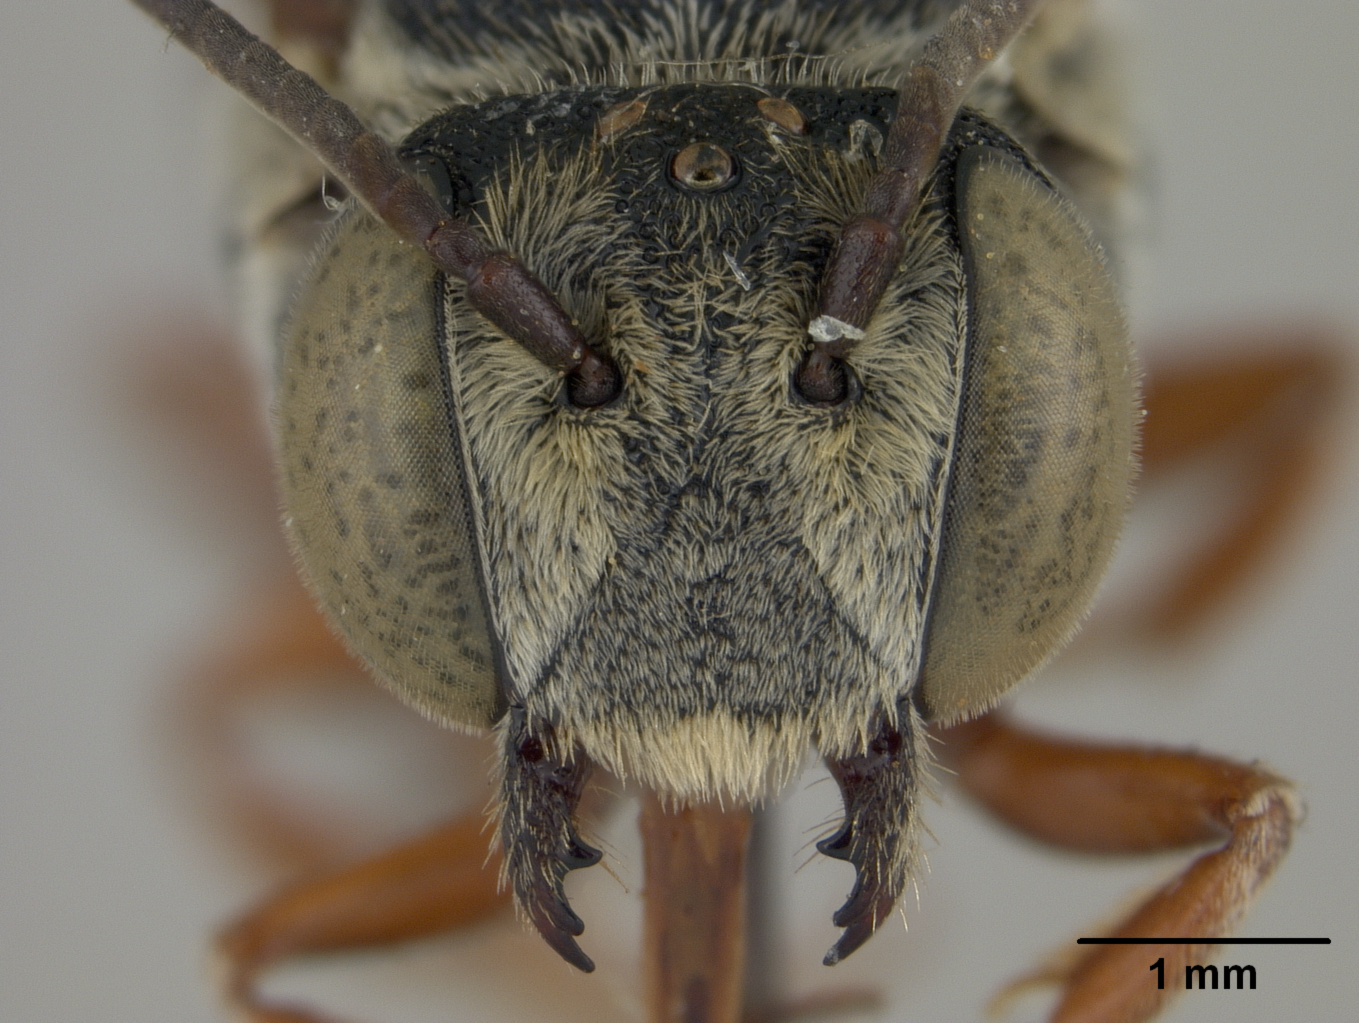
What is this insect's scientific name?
Coelioxys galactiae
